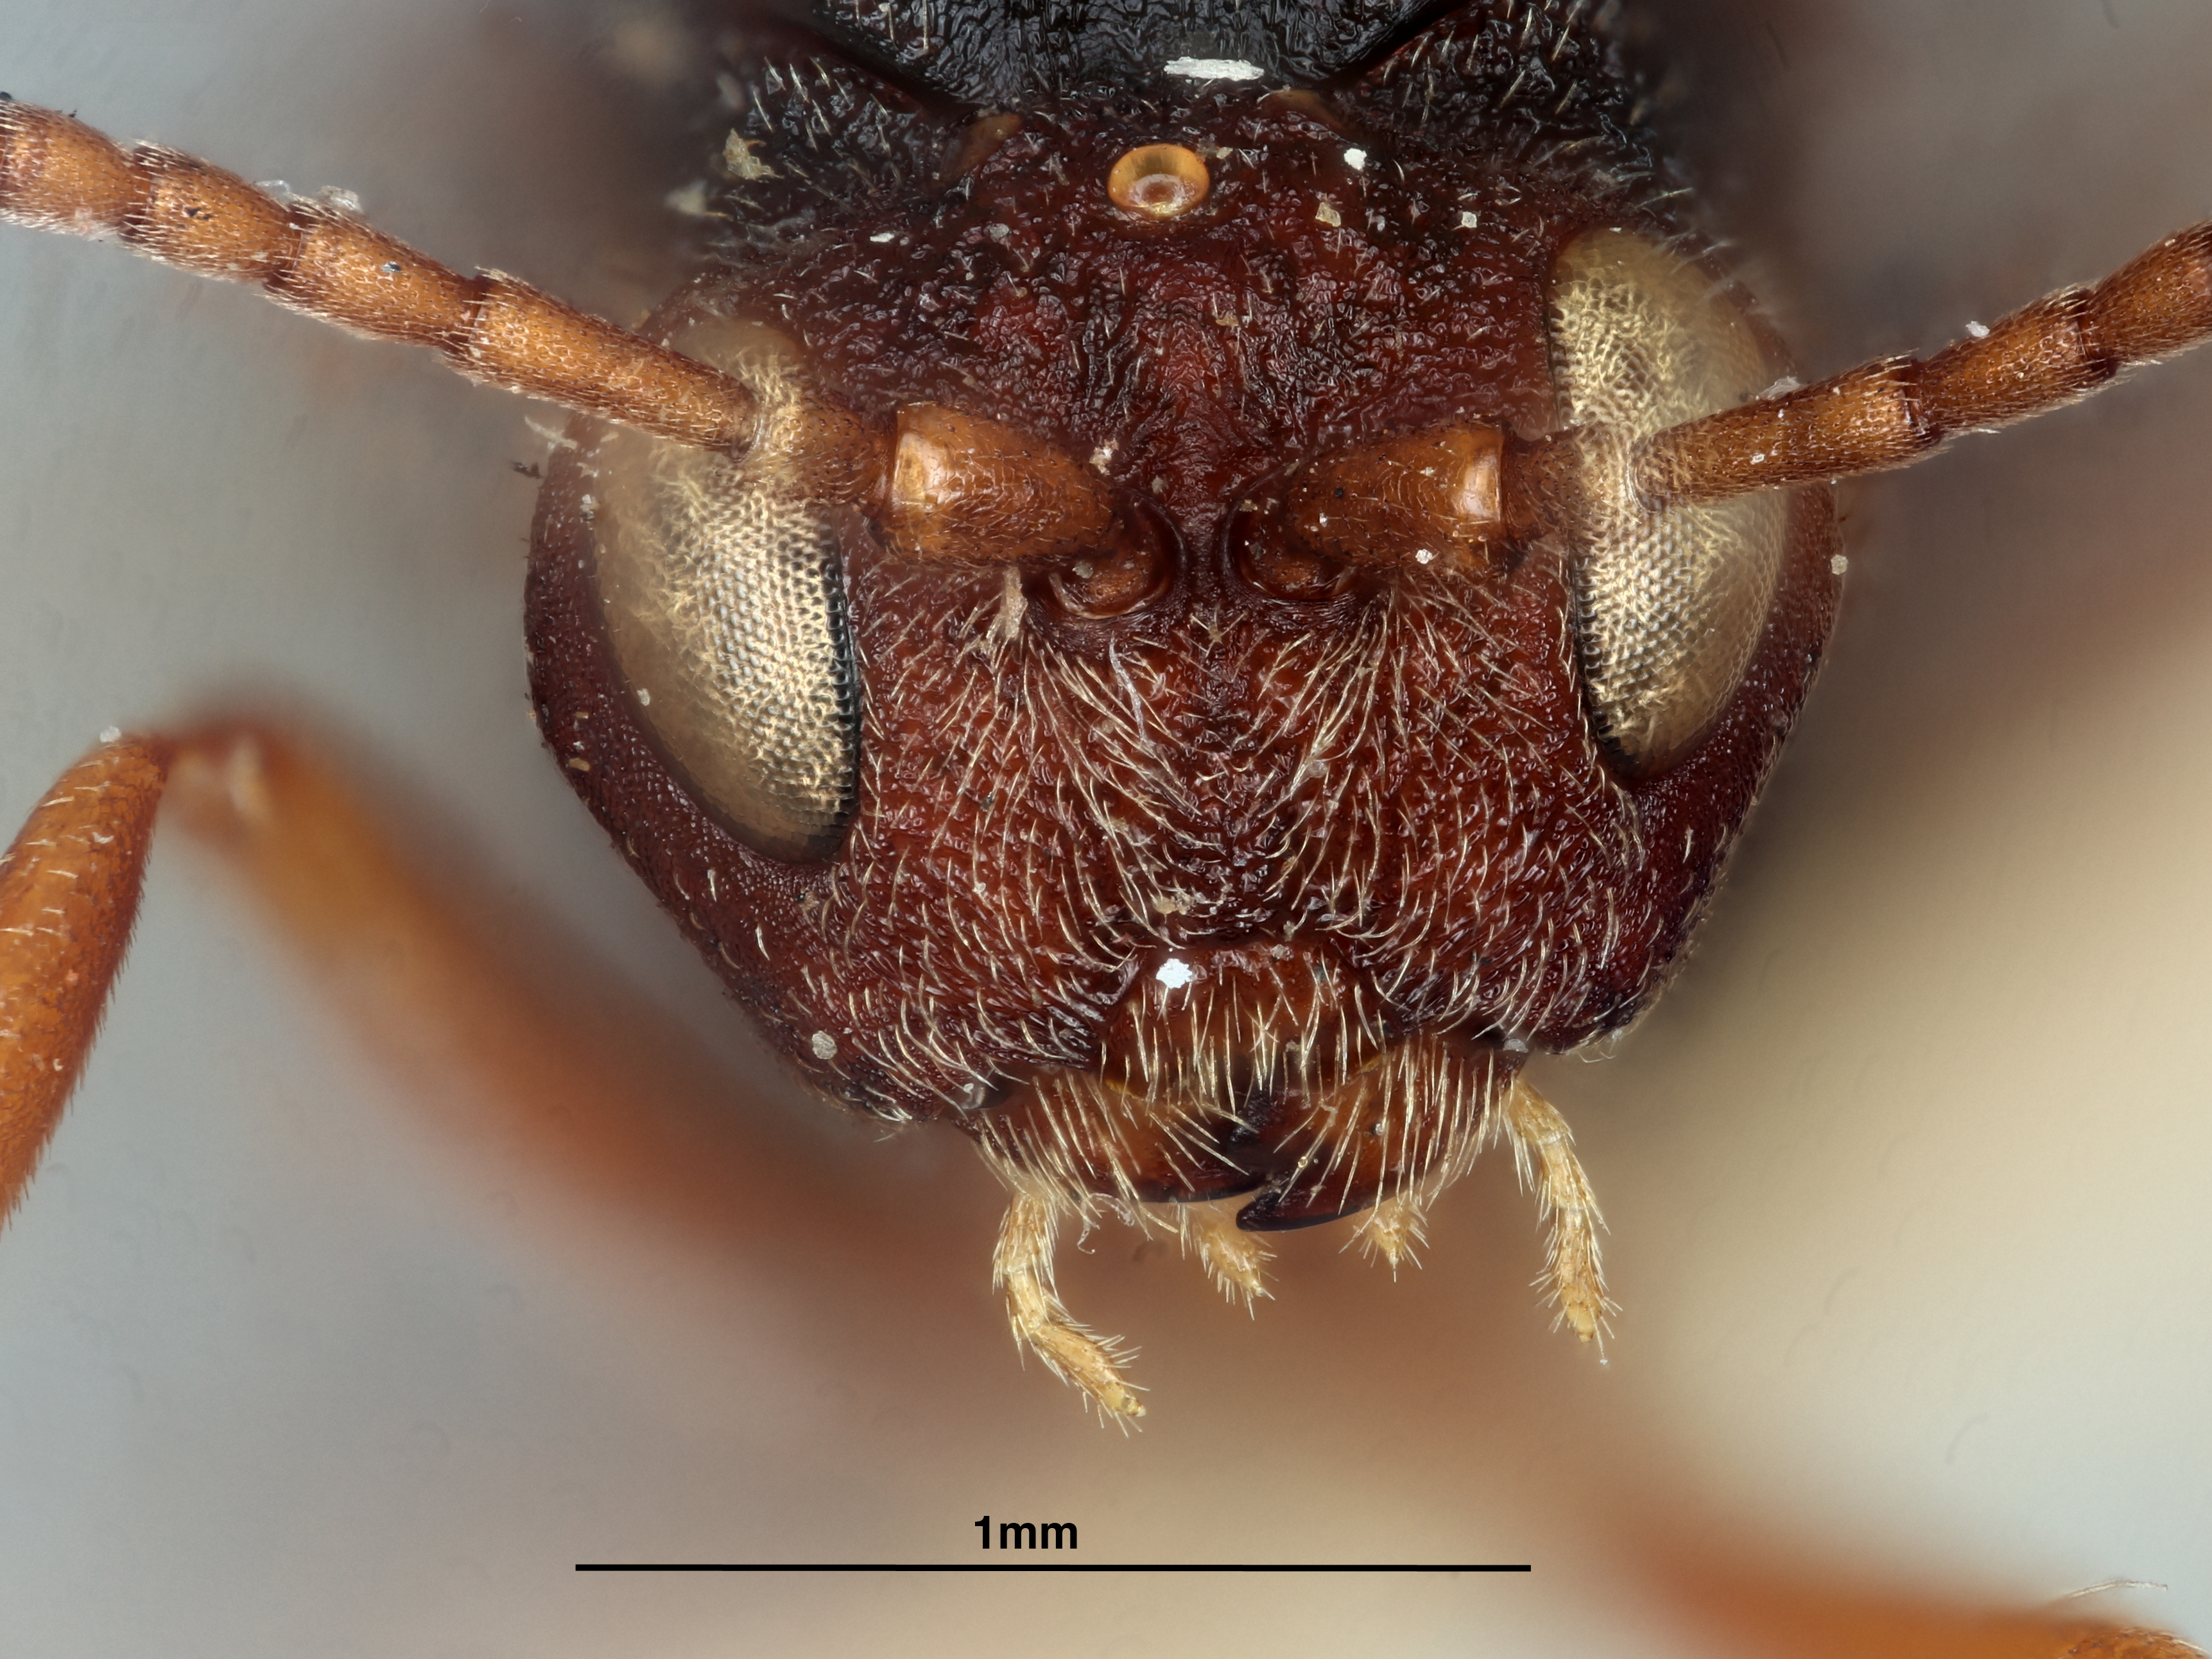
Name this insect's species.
Trisolenia punctata
